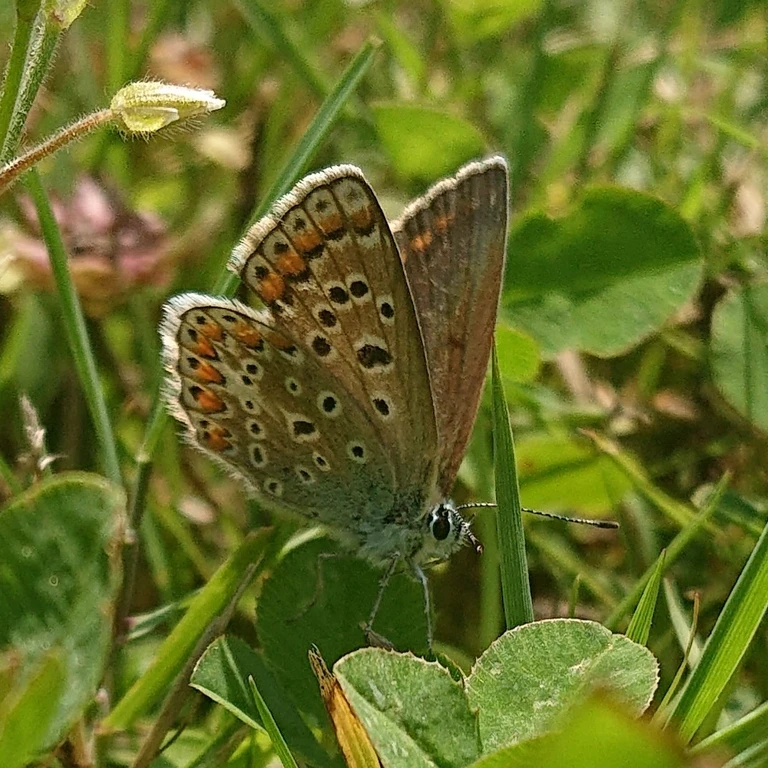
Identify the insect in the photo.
Polyommatus icarus
